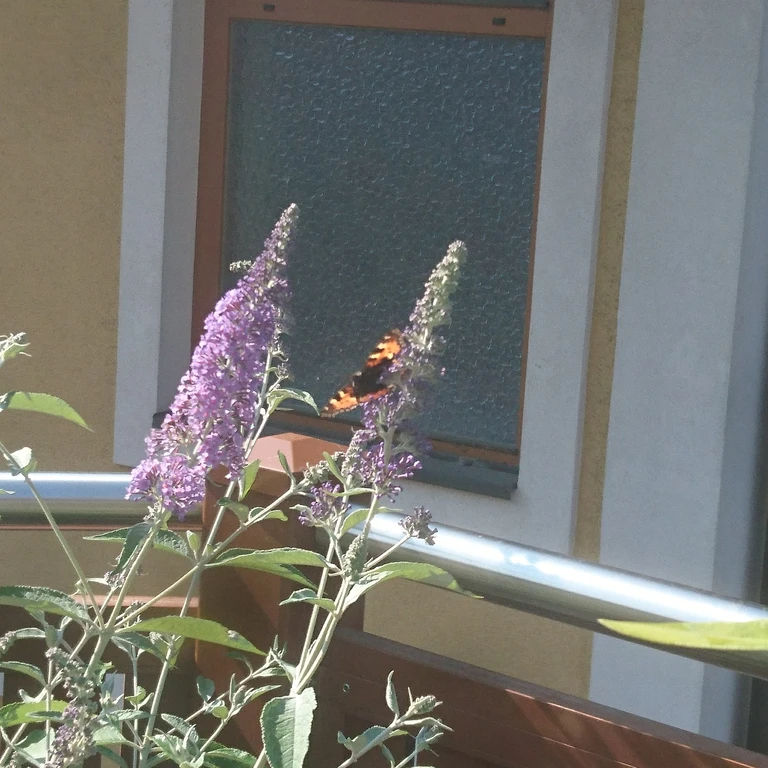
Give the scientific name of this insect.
Aglais urticae
